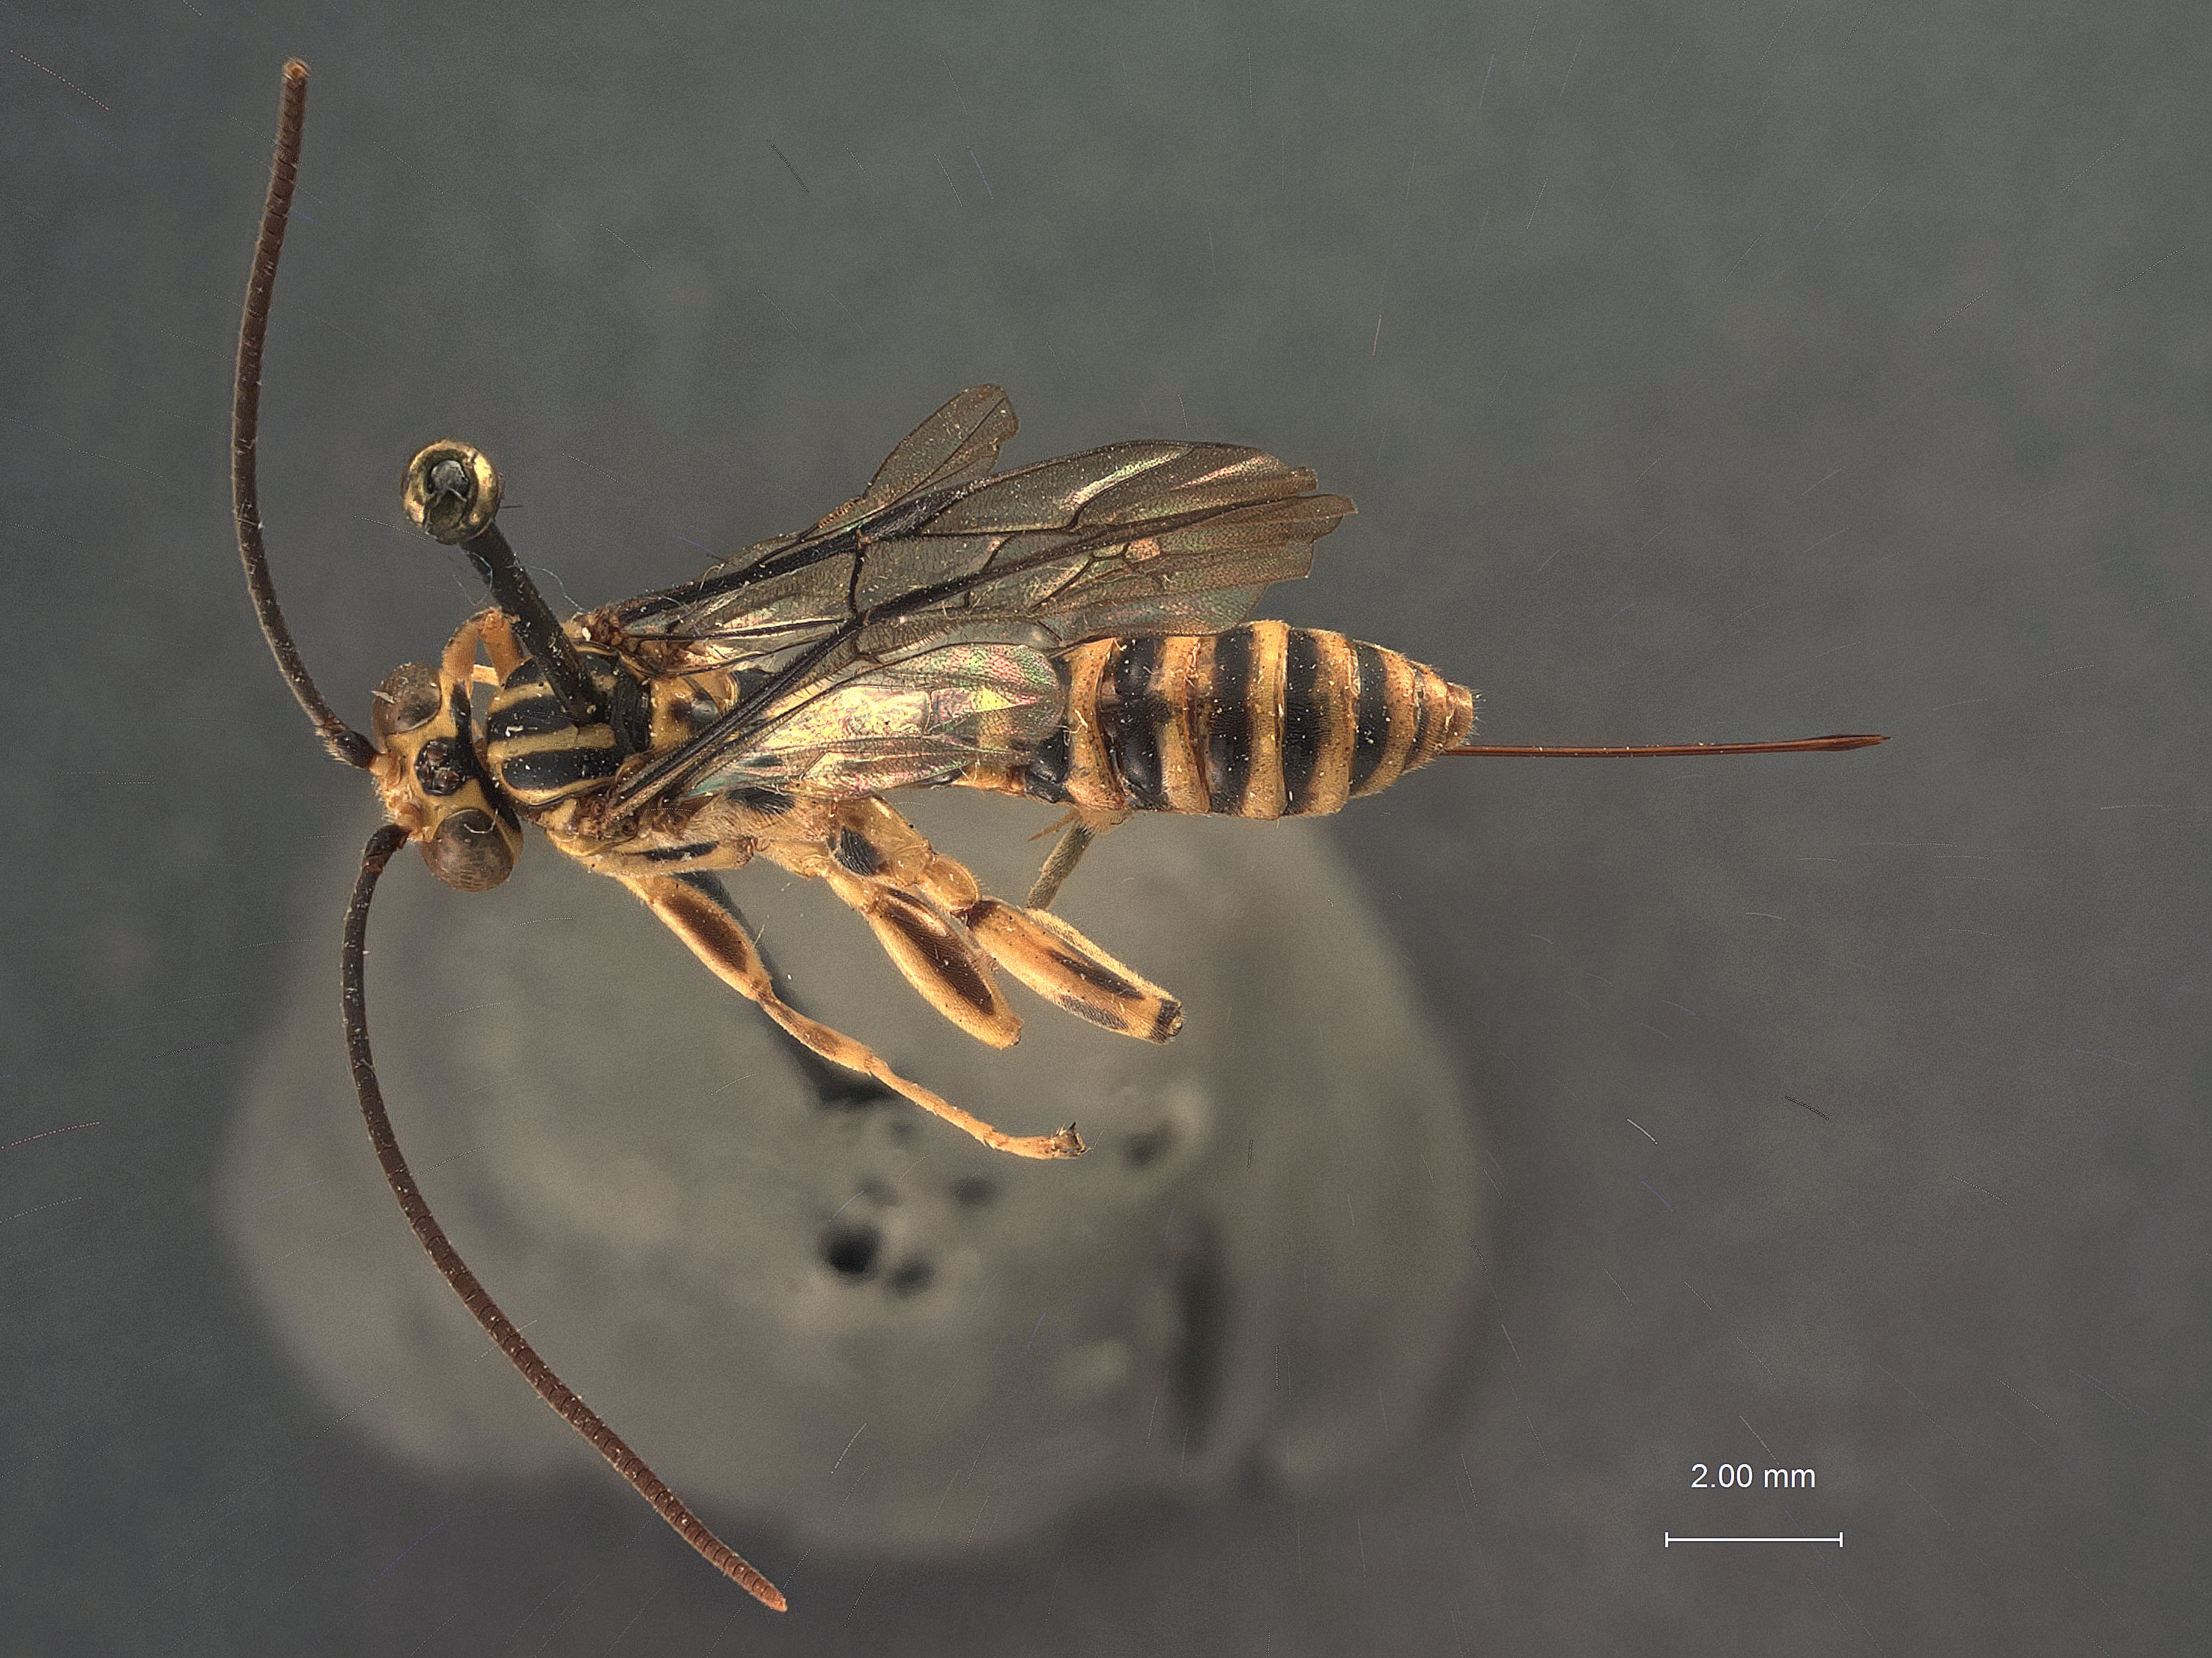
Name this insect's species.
Theronia zebricollis
